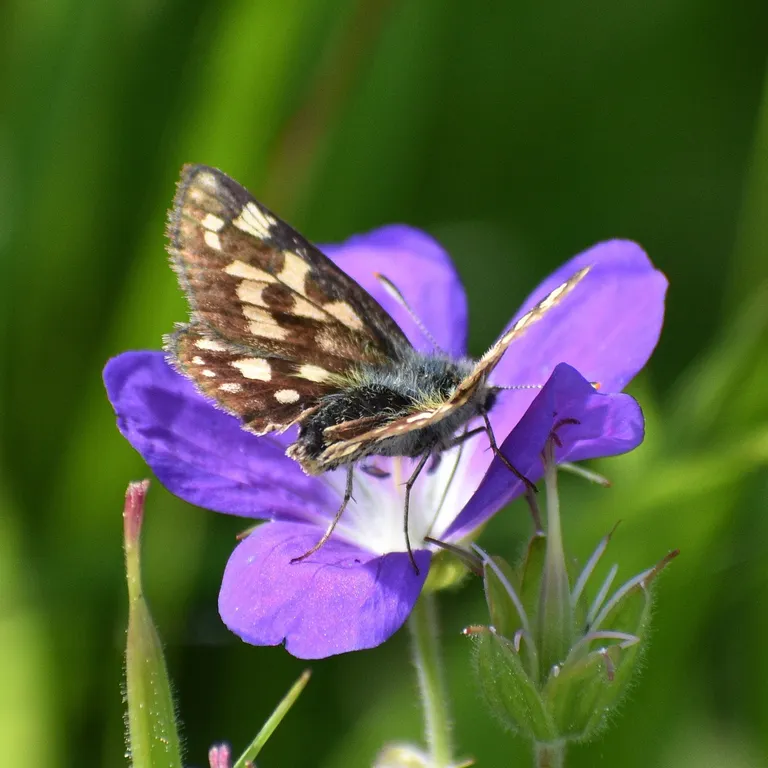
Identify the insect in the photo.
Carterocephalus palaemon
